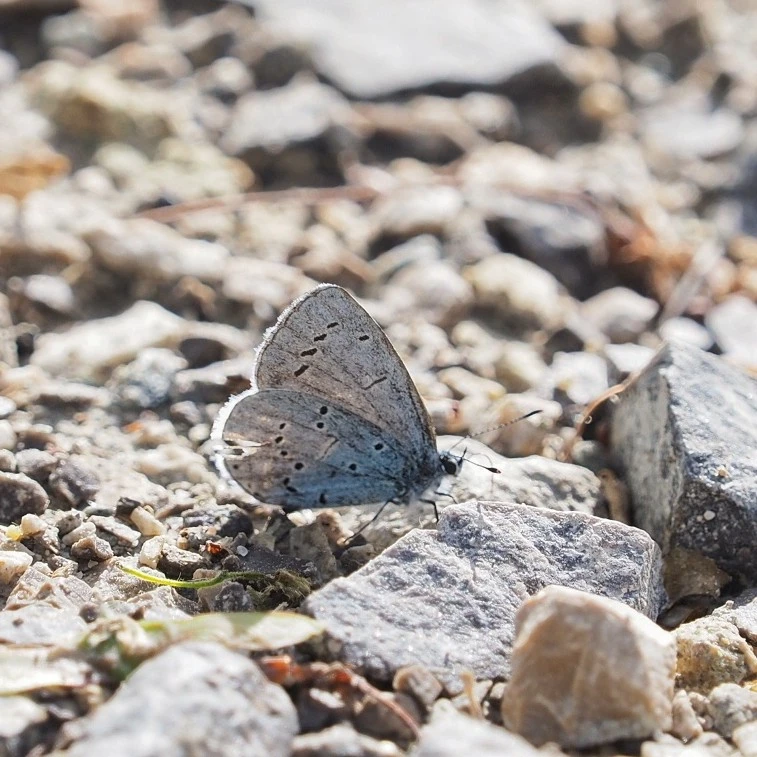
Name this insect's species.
Celastrina argiolus
